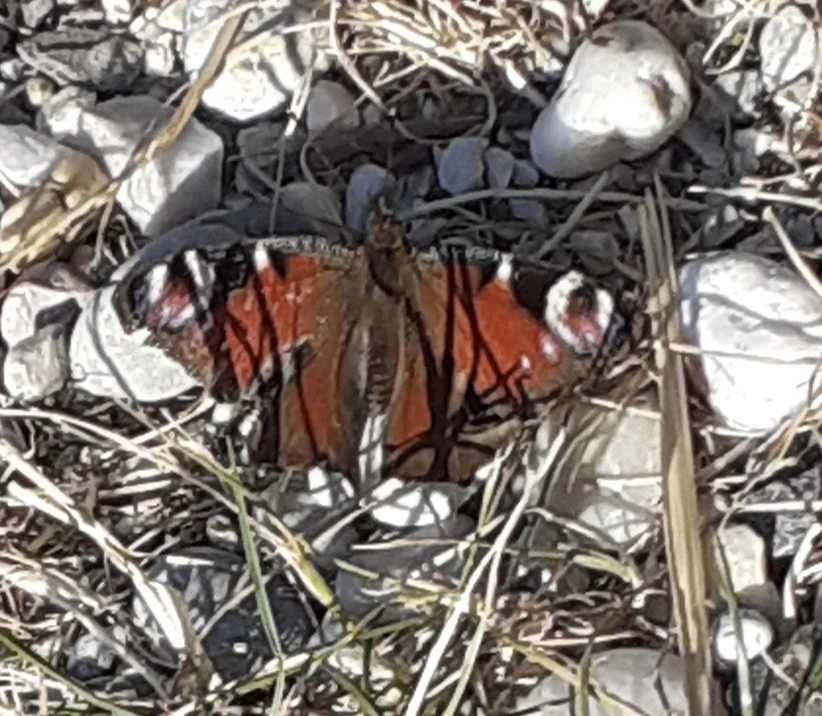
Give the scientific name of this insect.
Aglais io
